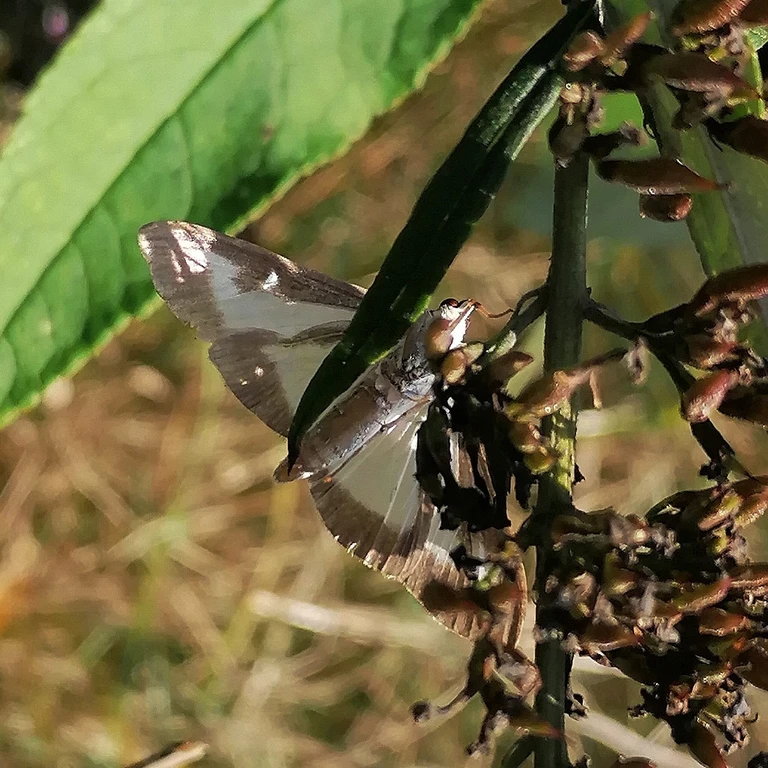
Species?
Cydalima perspectalis
